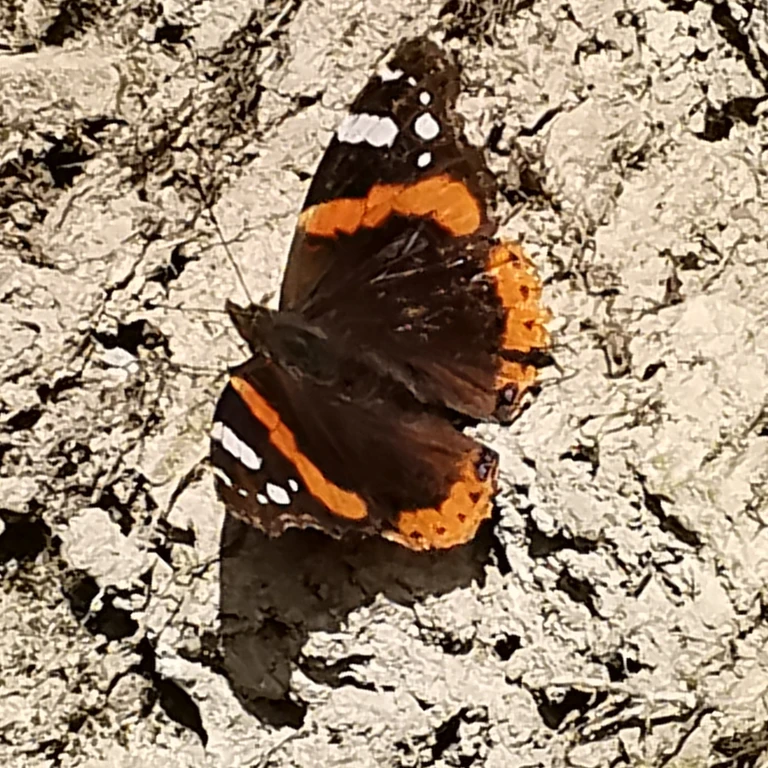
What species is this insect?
Vanessa atalanta
